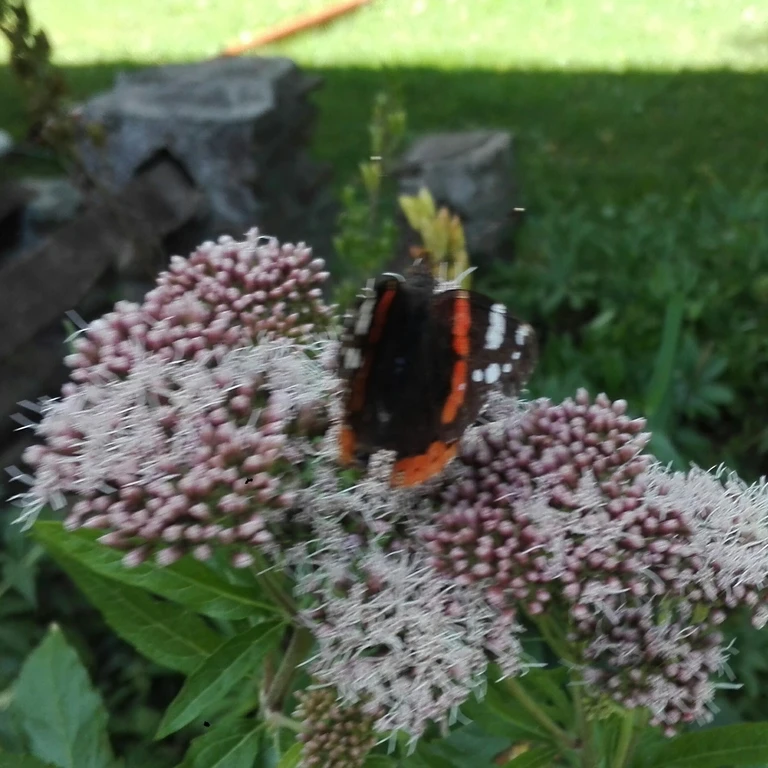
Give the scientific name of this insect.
Vanessa atalanta
